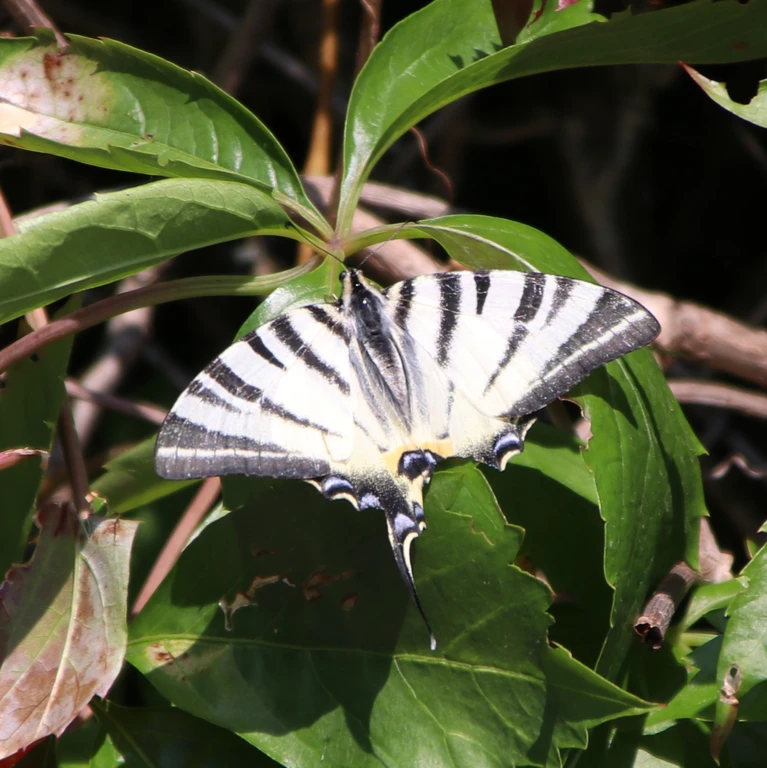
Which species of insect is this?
Iphiclides podalirius
